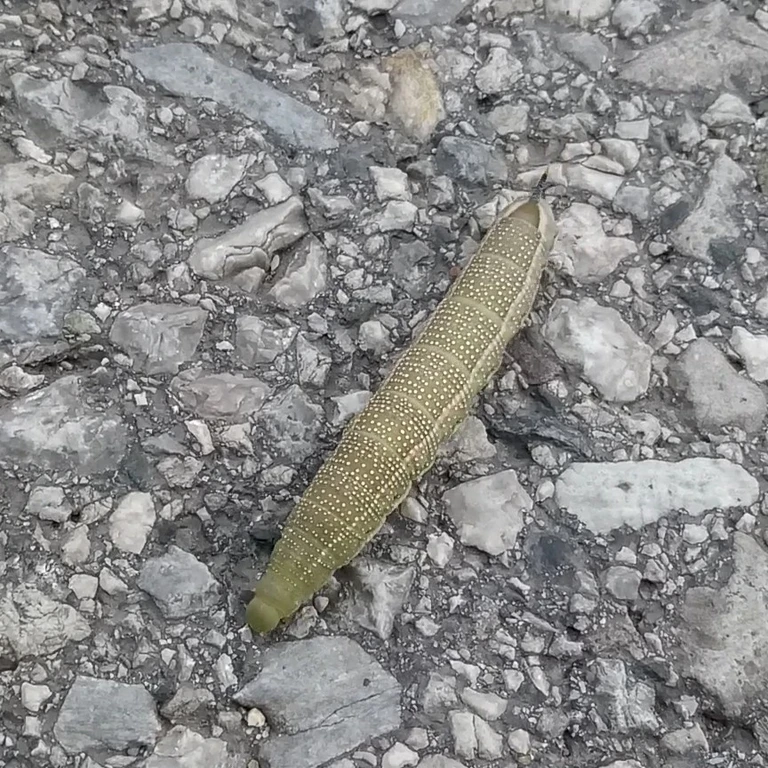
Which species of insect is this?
Macroglossum stellatarum
